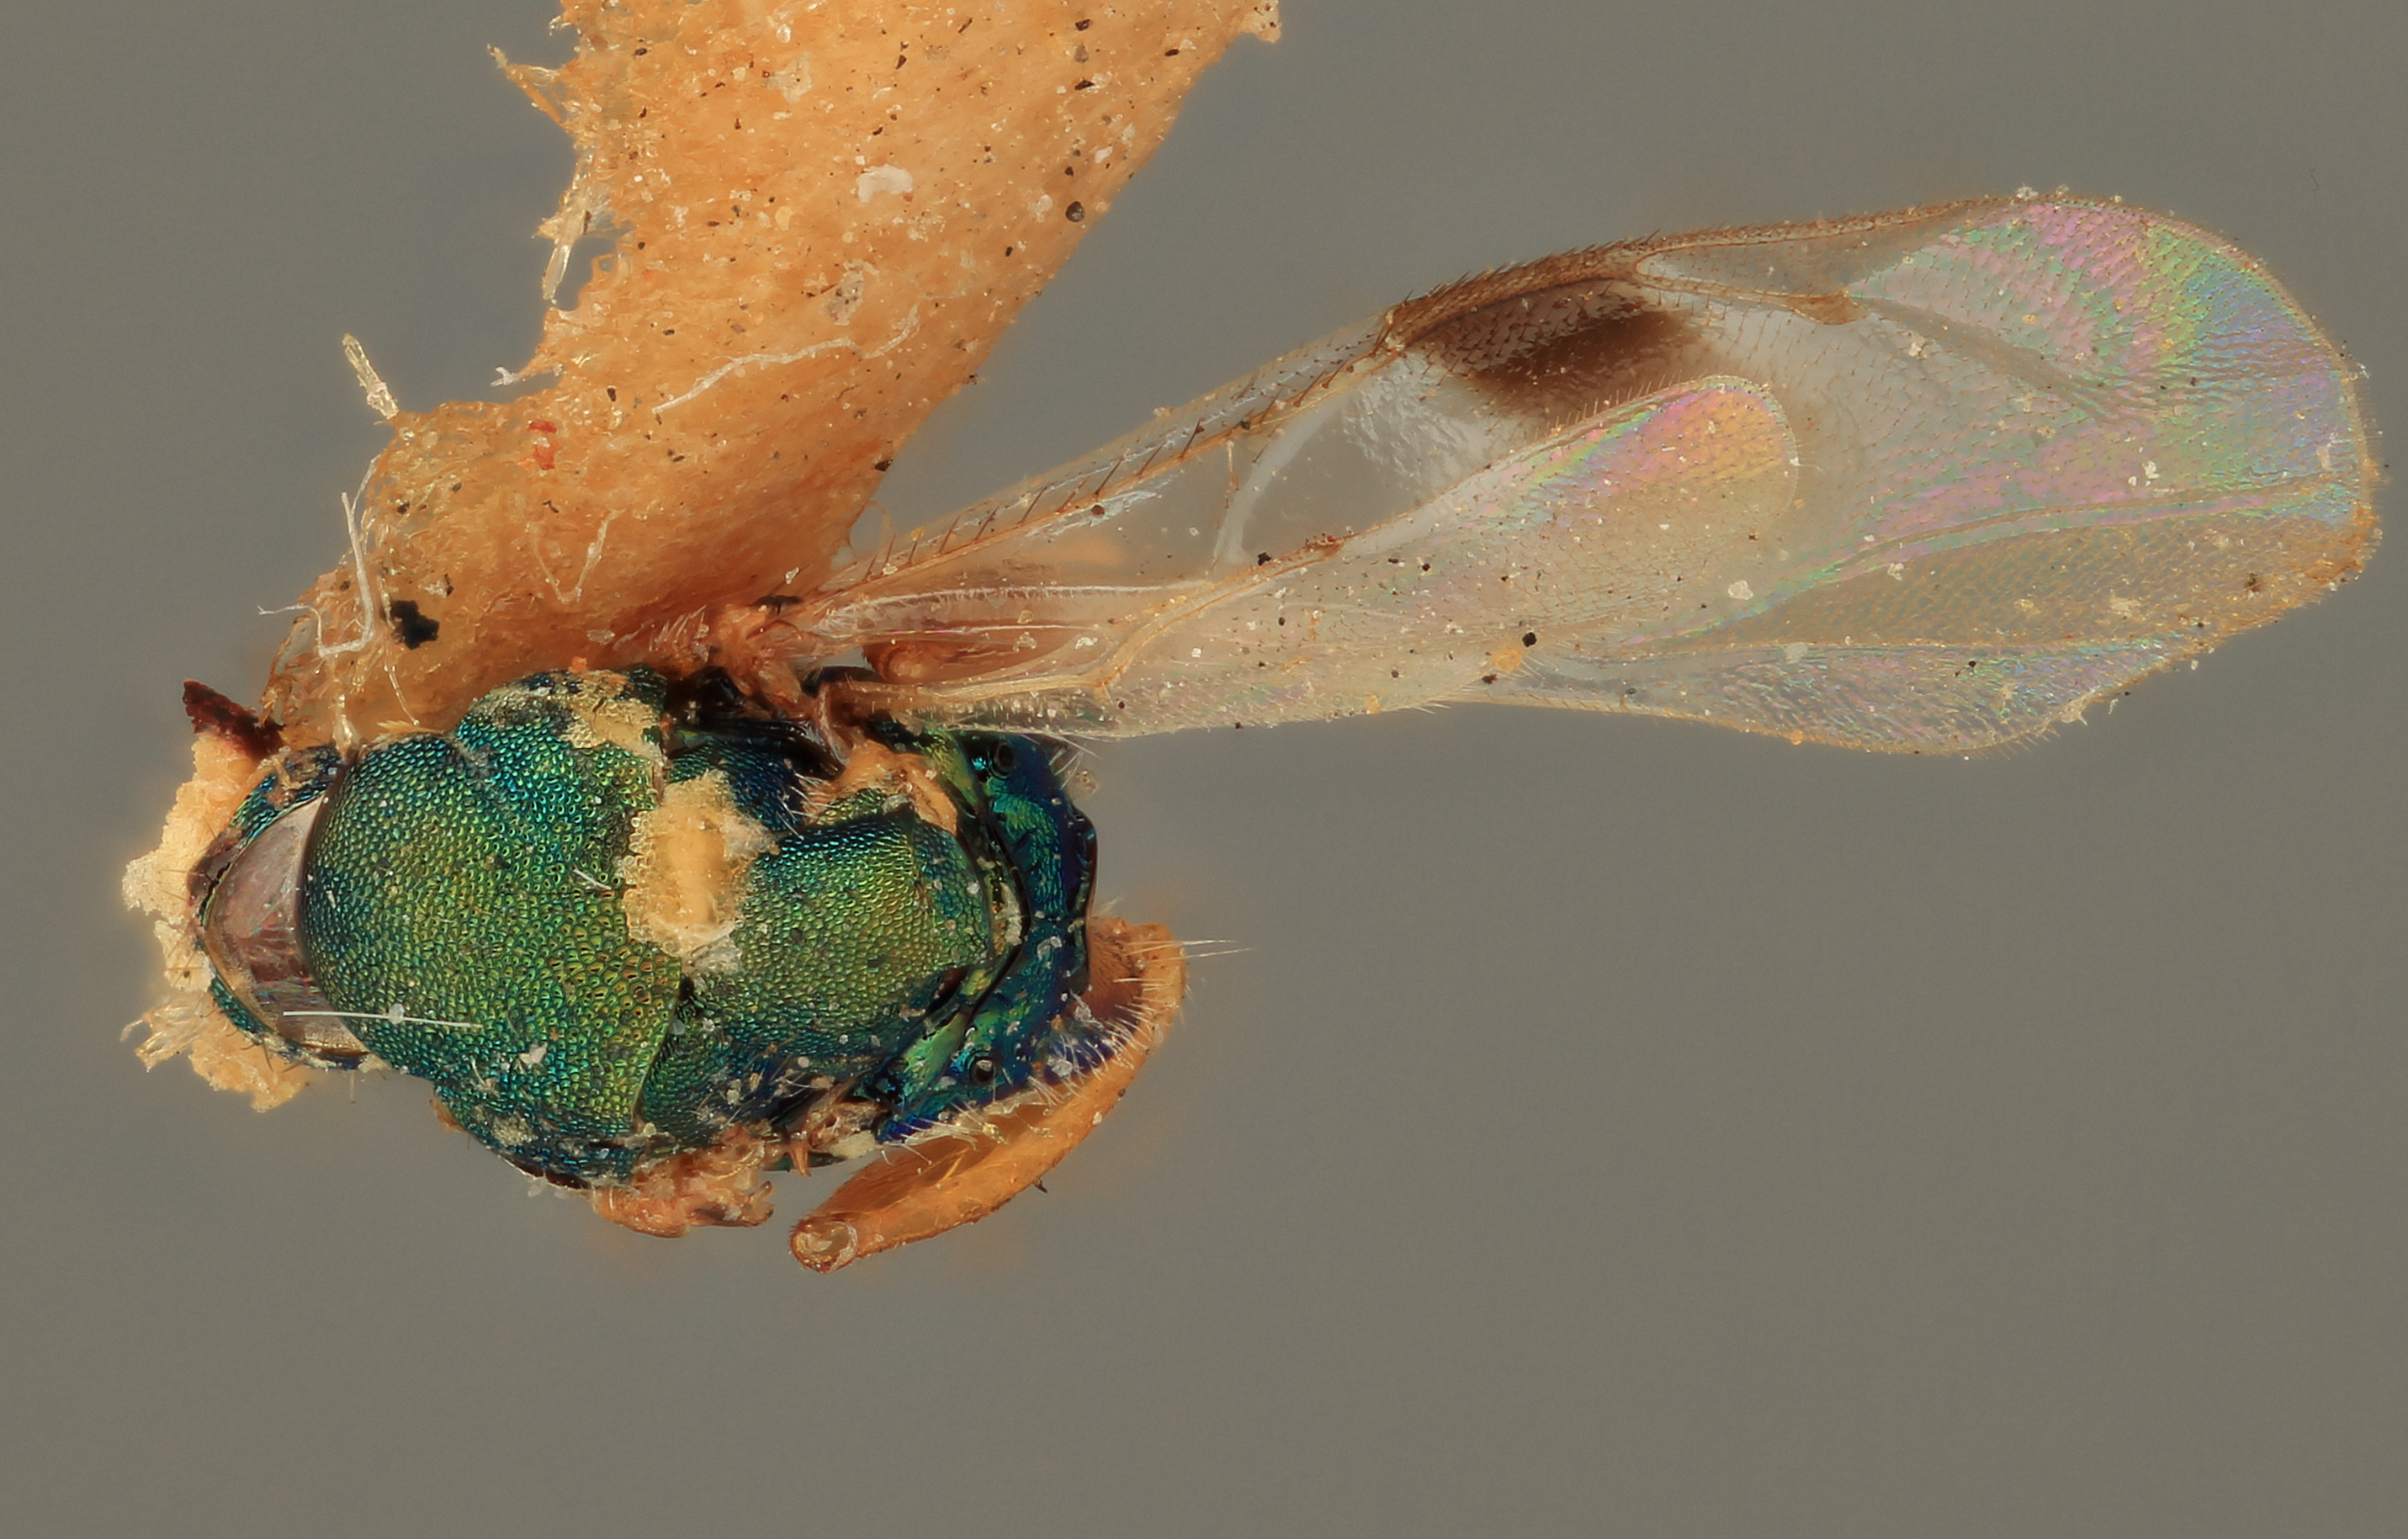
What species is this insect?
Cryptopristus americanus
